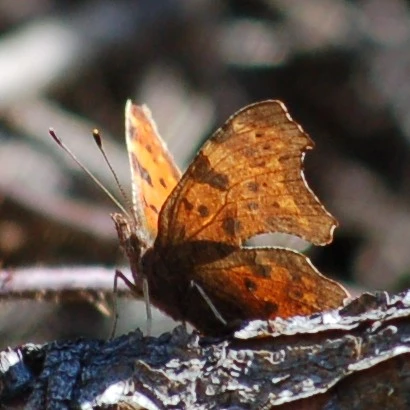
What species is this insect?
Polygonia c-album
